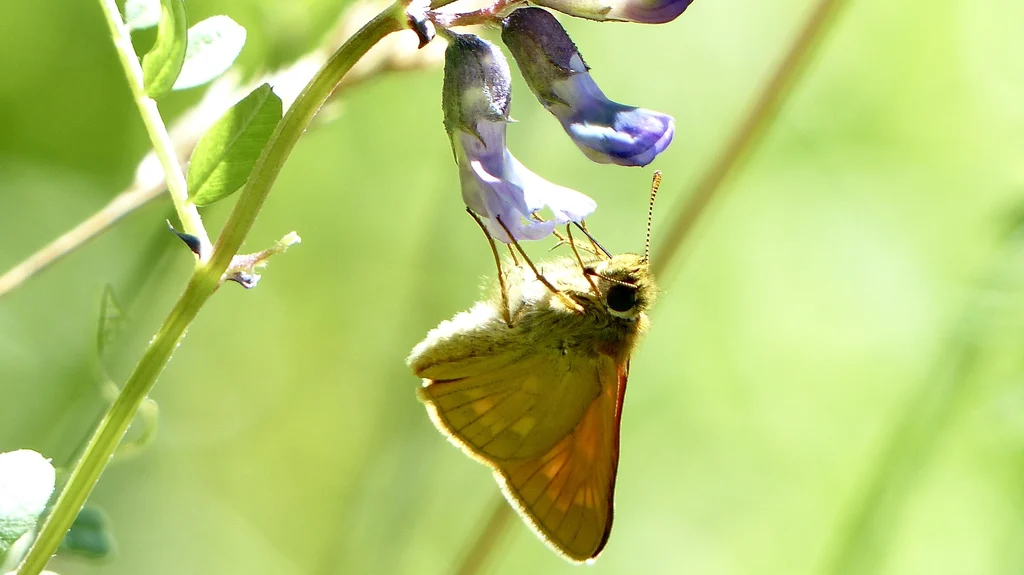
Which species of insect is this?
Ochlodes sylvanus (also Ochlodes venata)
